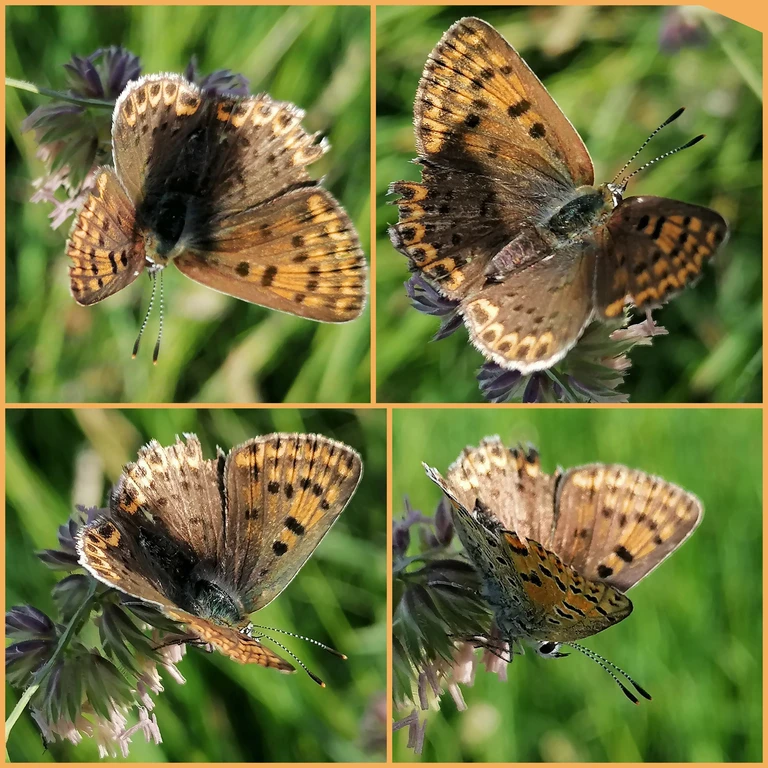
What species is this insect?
Lycaena tityrus (also Loweia tityrus)
